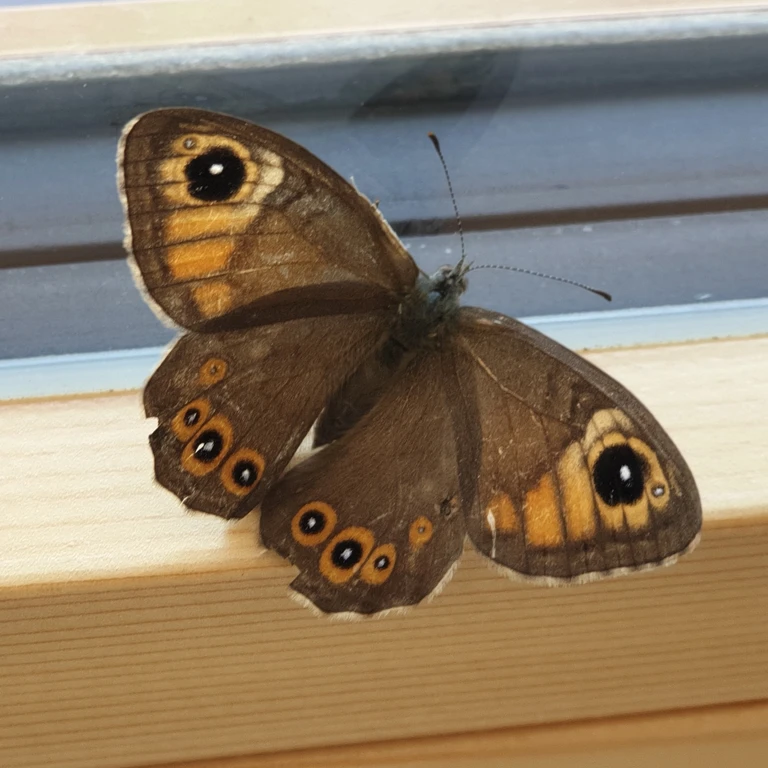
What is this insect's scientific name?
Lasiommata maera (also Pararge maera)
